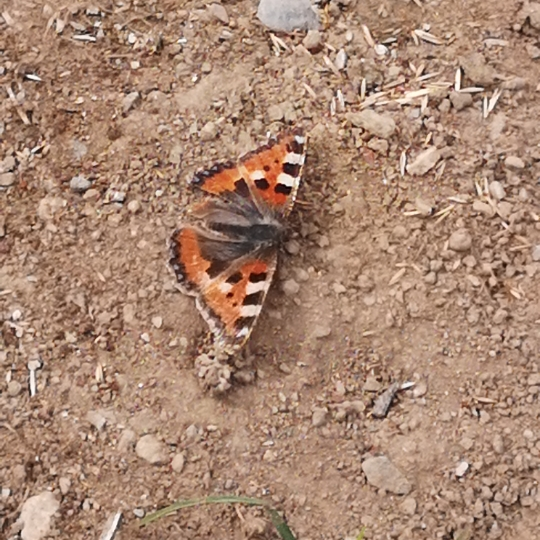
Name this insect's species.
Aglais urticae
